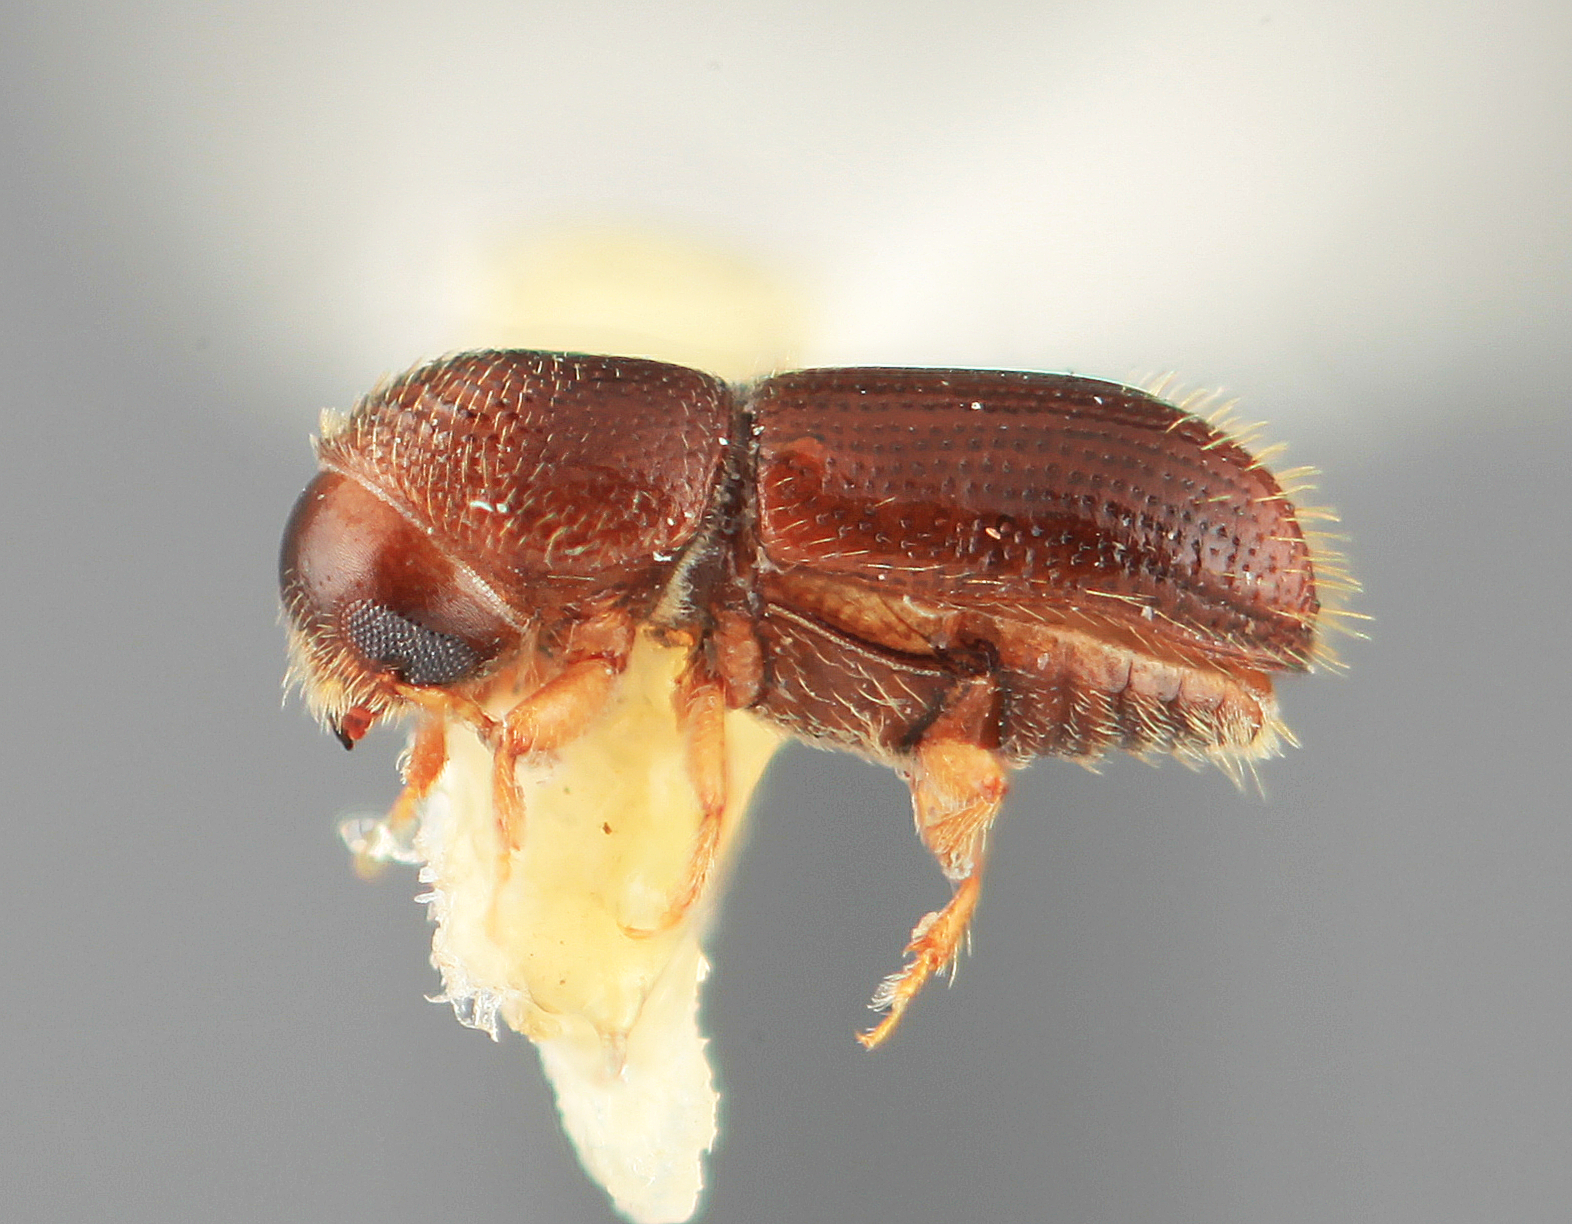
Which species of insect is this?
Pityophthorus morosus
